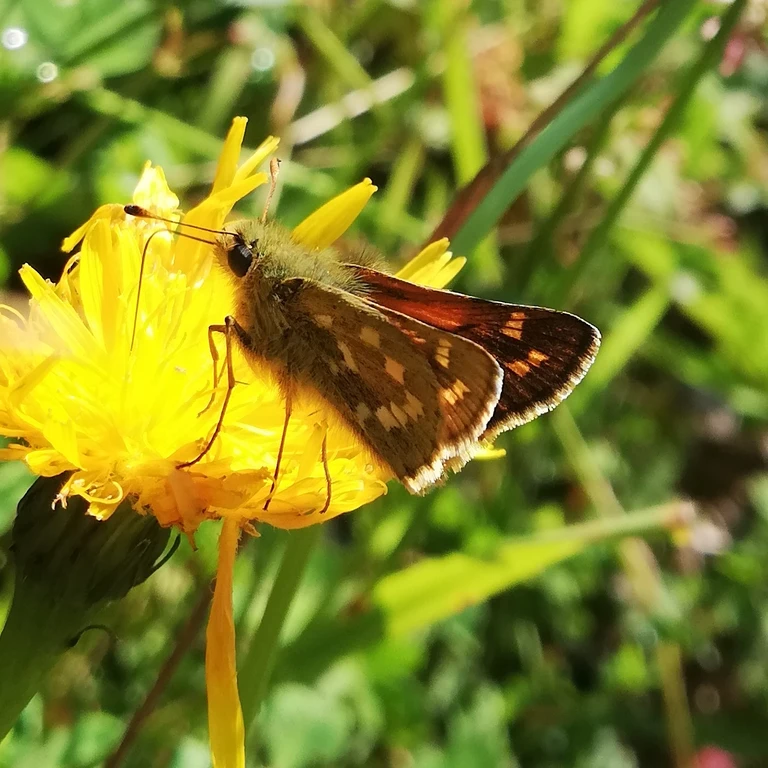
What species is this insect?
Hesperia comma
